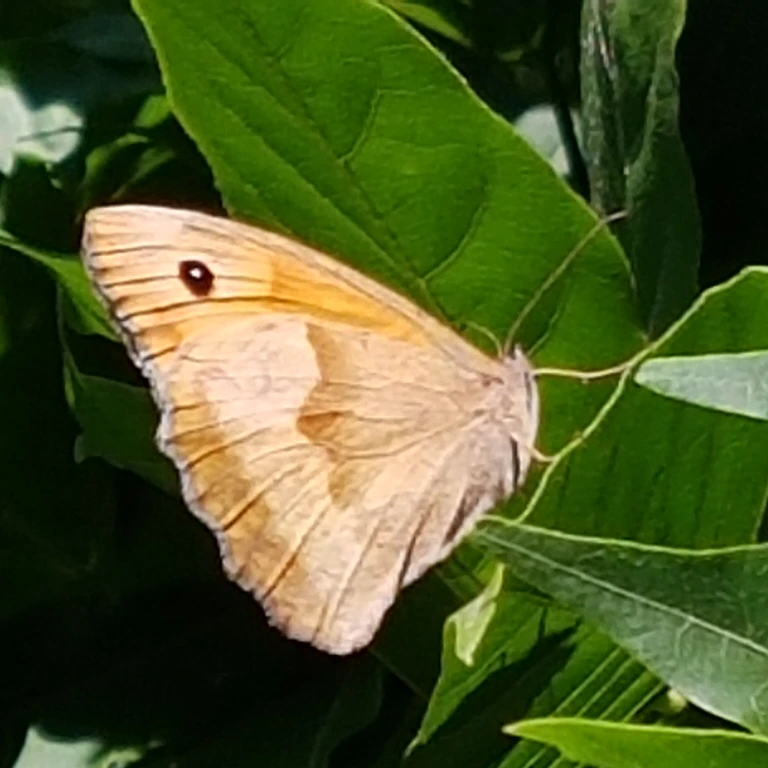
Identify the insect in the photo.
Maniola jurtina
